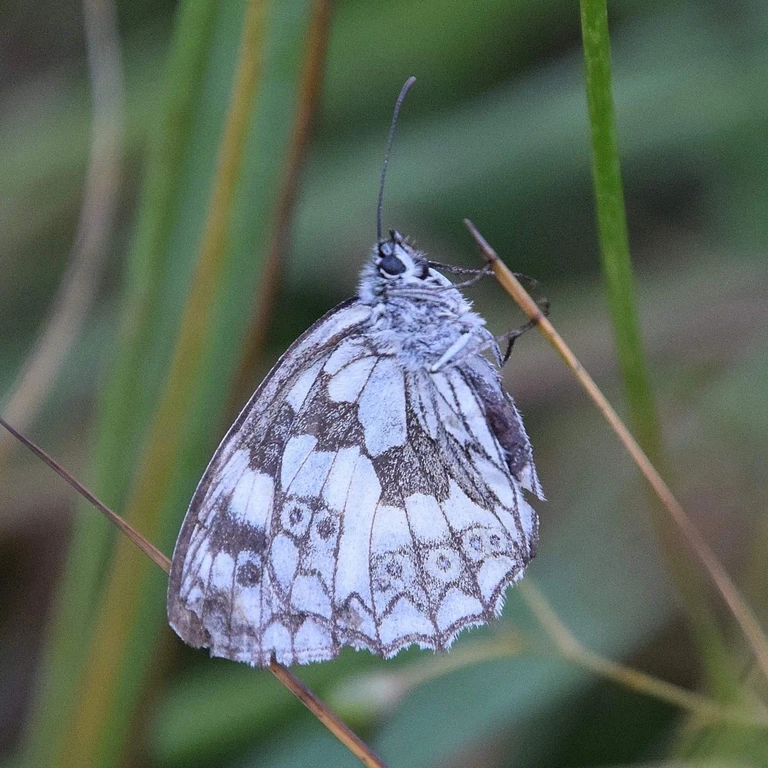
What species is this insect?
Melanargia galathea
